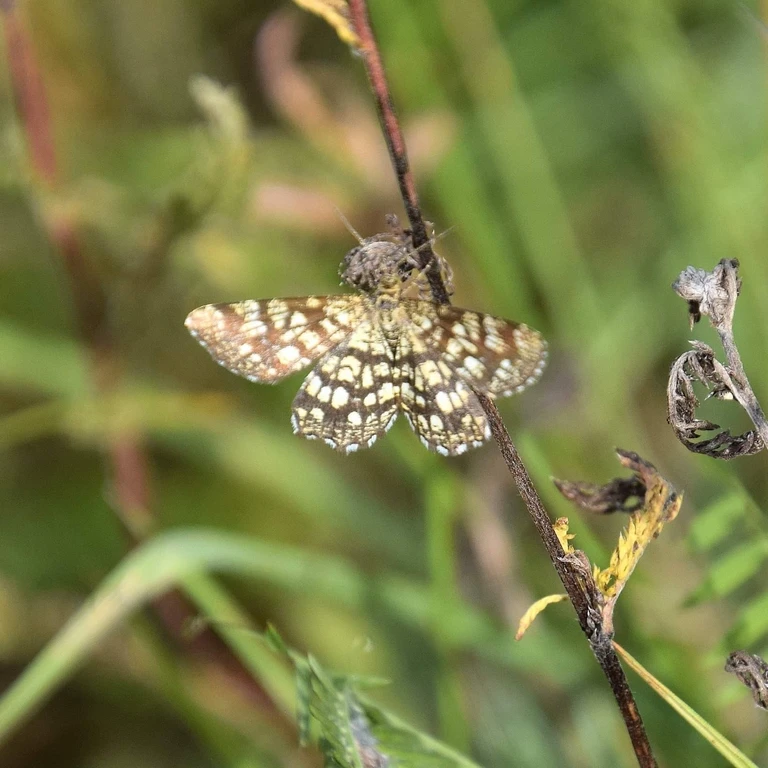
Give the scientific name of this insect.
Chiasmia clathrata
